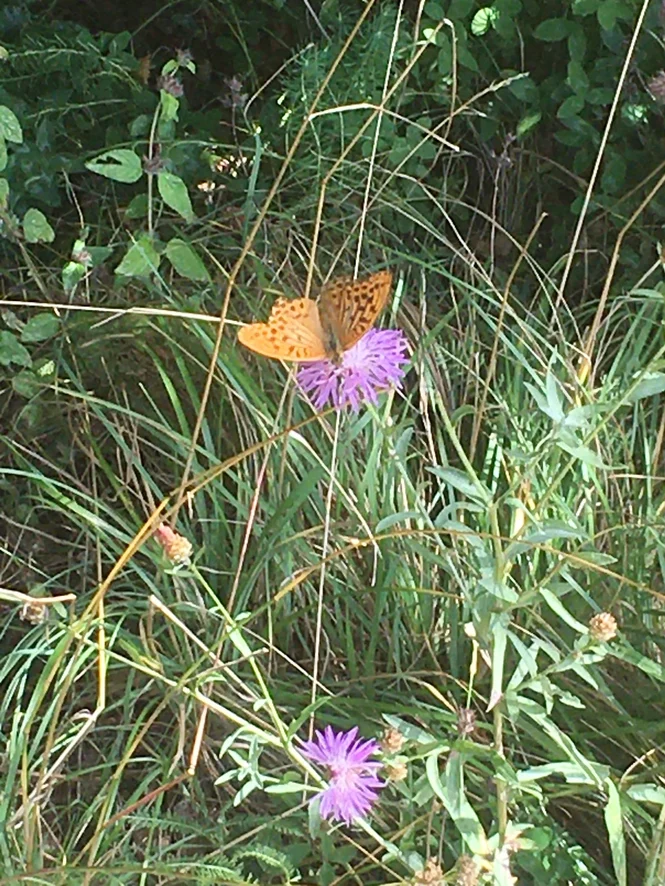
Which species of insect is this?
Argynnis paphia
